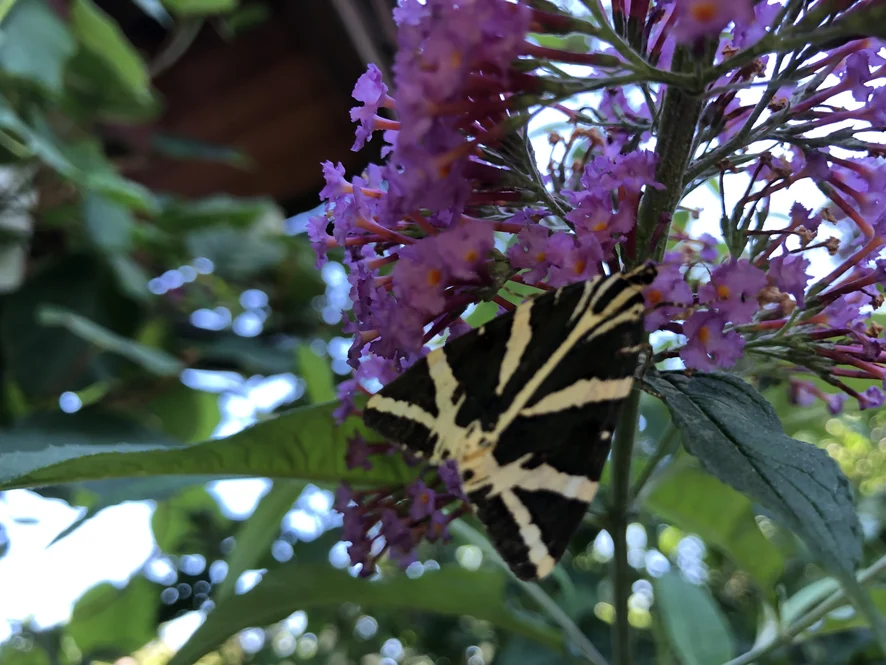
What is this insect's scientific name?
Euplagia quadripunctaria
